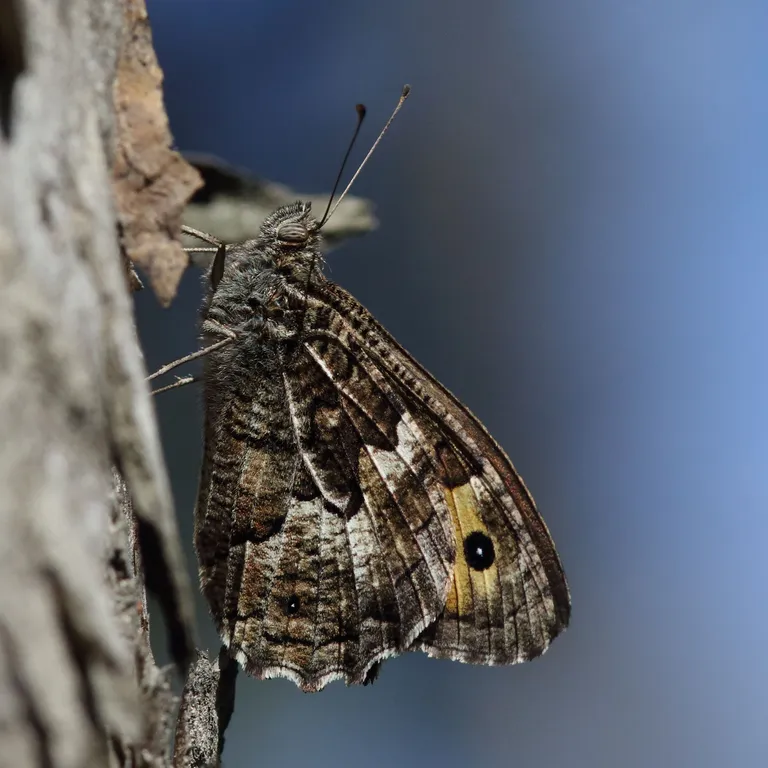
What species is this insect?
Hipparchia semele
